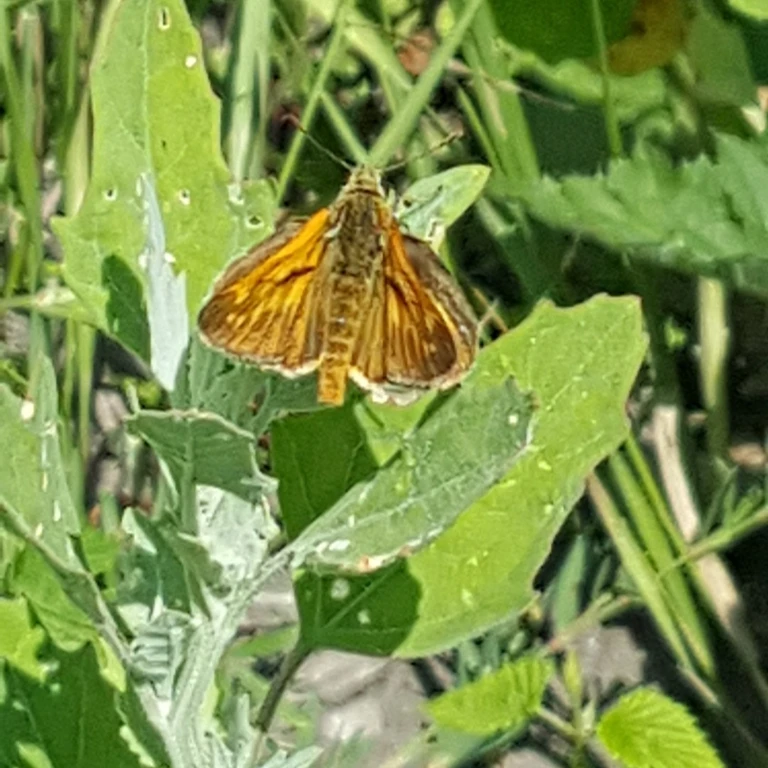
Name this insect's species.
Ochlodes sylvanus (also Ochlodes venata)
